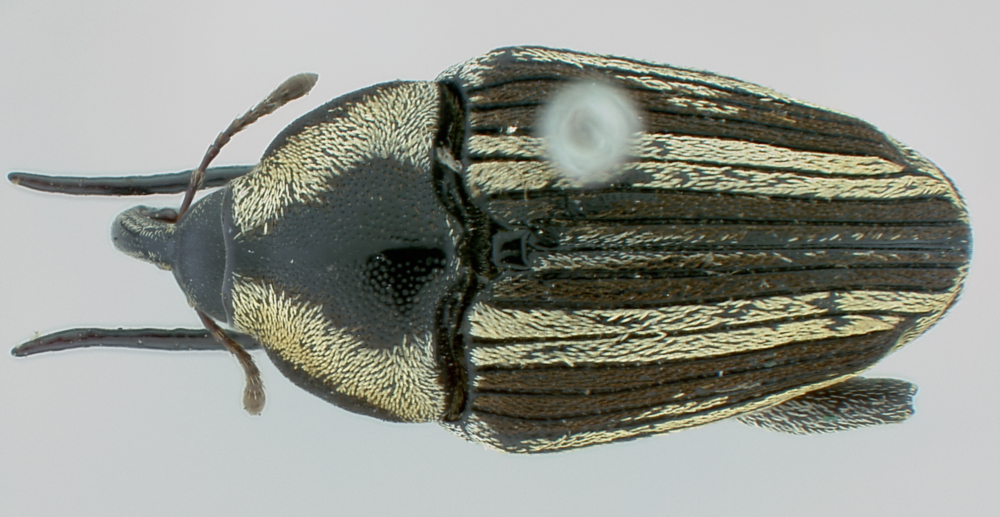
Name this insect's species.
Linonotus longirostris
